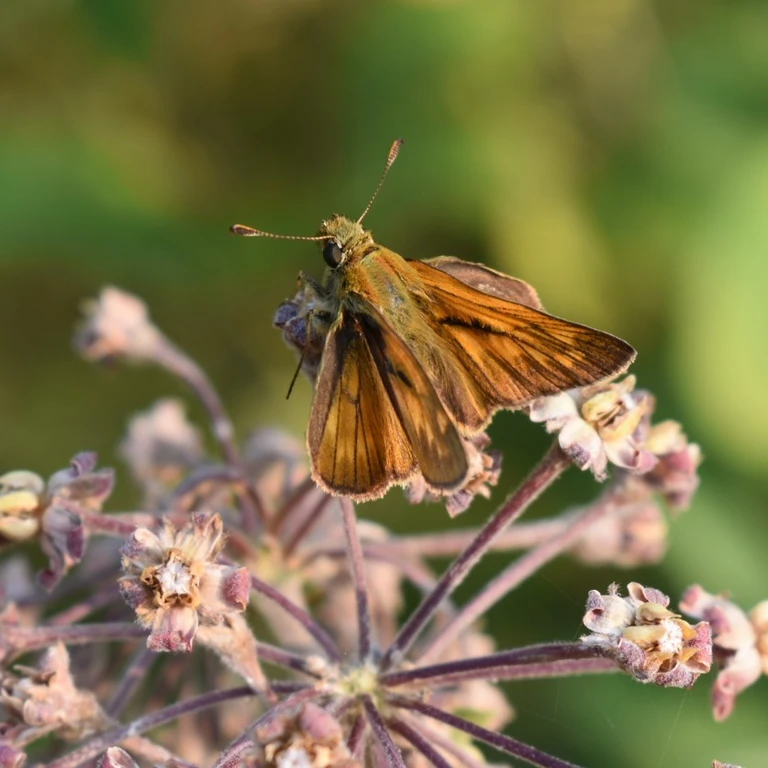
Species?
Ochlodes sylvanus (also Ochlodes venata)
